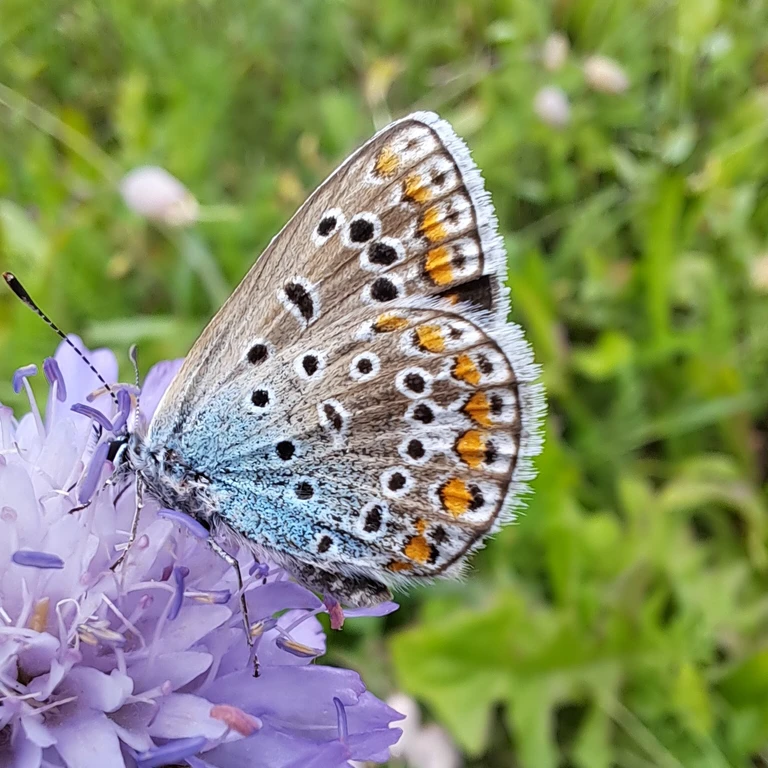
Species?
Polyommatus icarus
